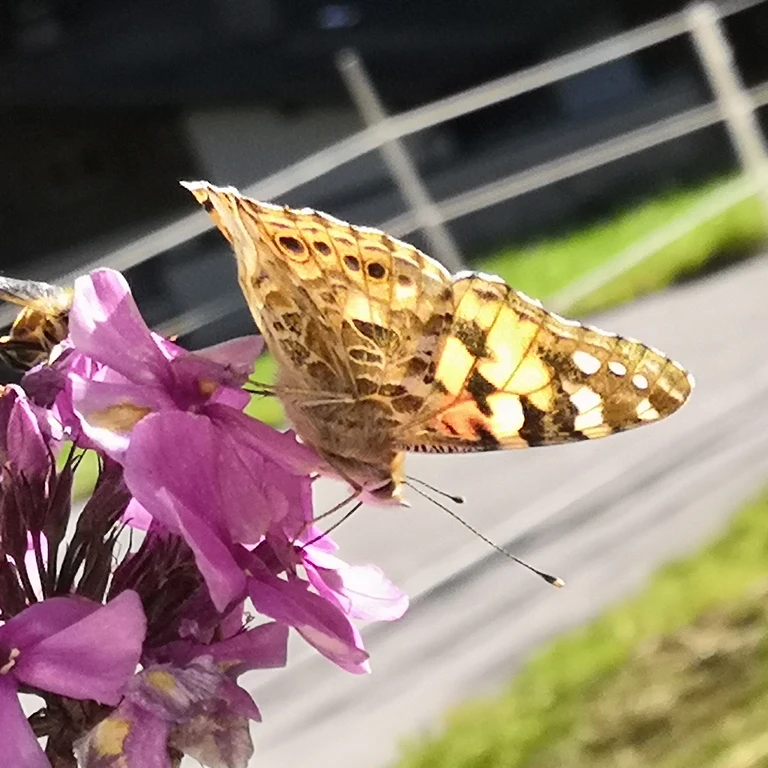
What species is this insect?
Vanessa cardui
